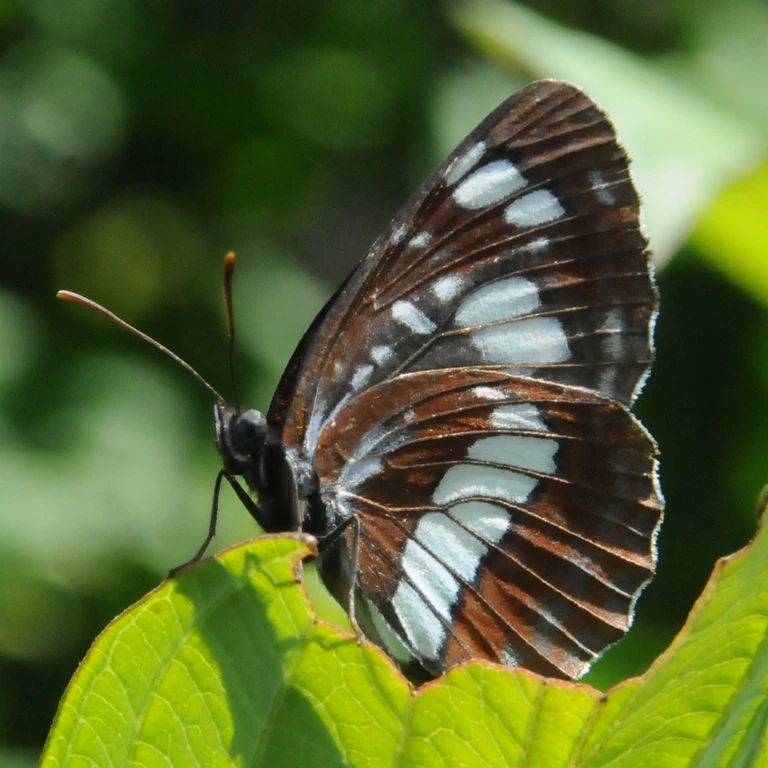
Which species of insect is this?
Neptis rivularis
